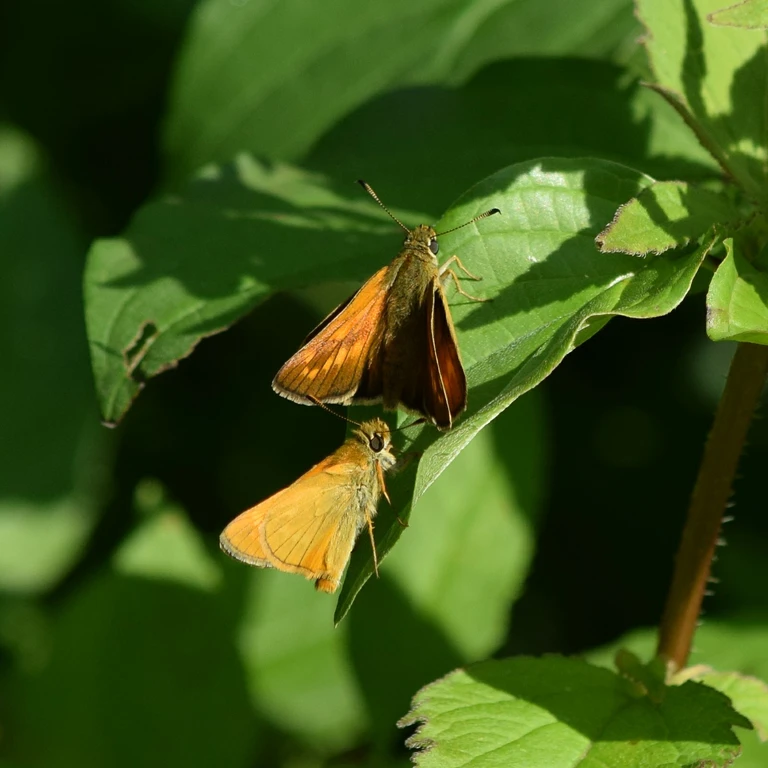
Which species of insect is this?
Ochlodes sylvanus (also Ochlodes venata)
